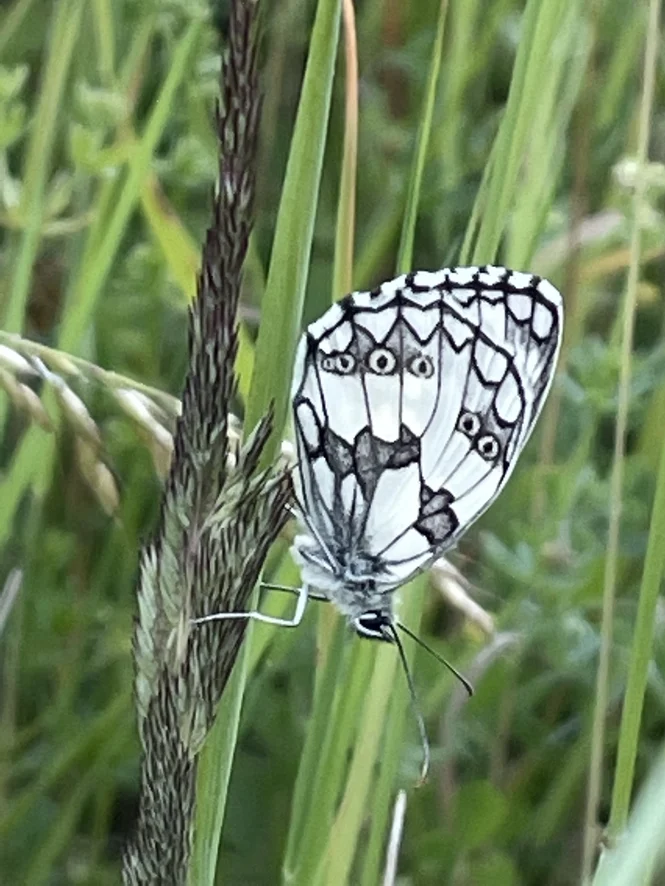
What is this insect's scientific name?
Melanargia galathea
